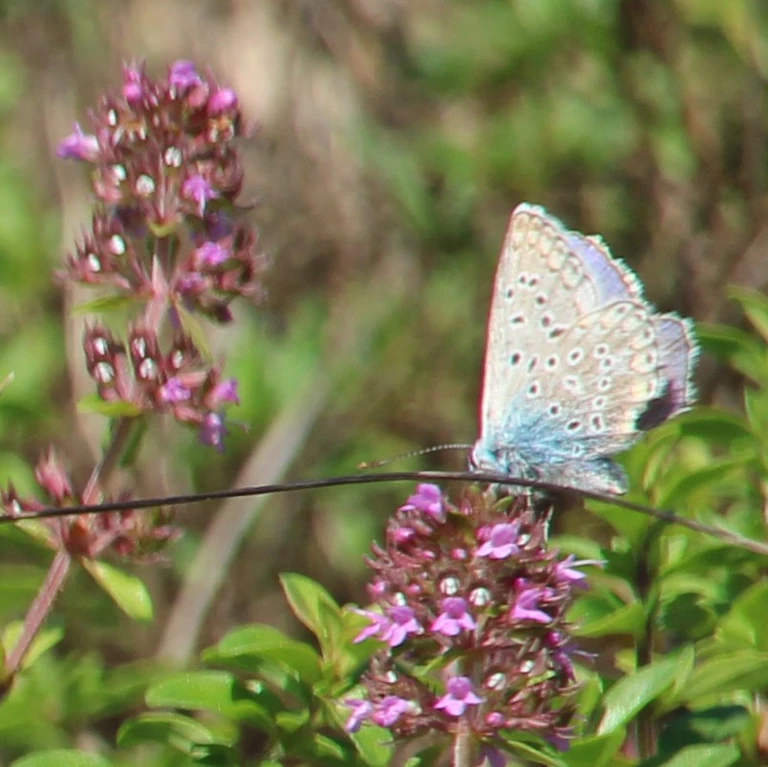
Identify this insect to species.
Polyommatus icarus
